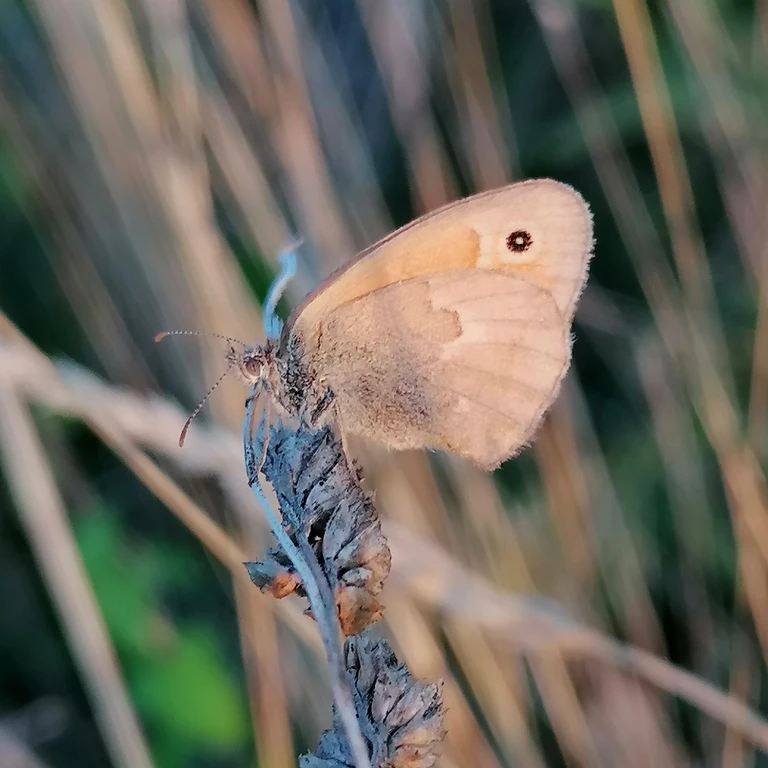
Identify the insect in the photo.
Coenonympha pamphilus
